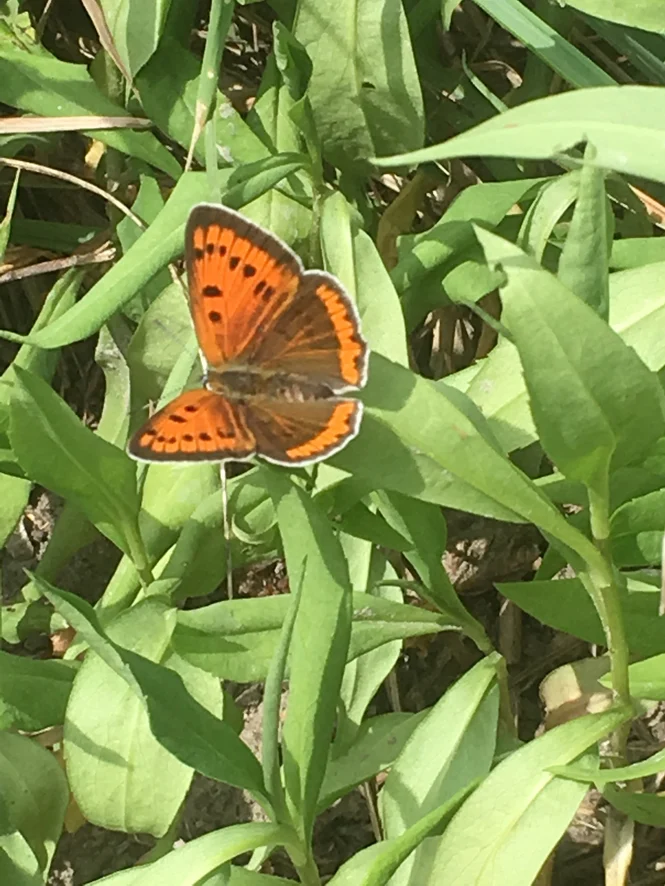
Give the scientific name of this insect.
Lycaena phlaeas
